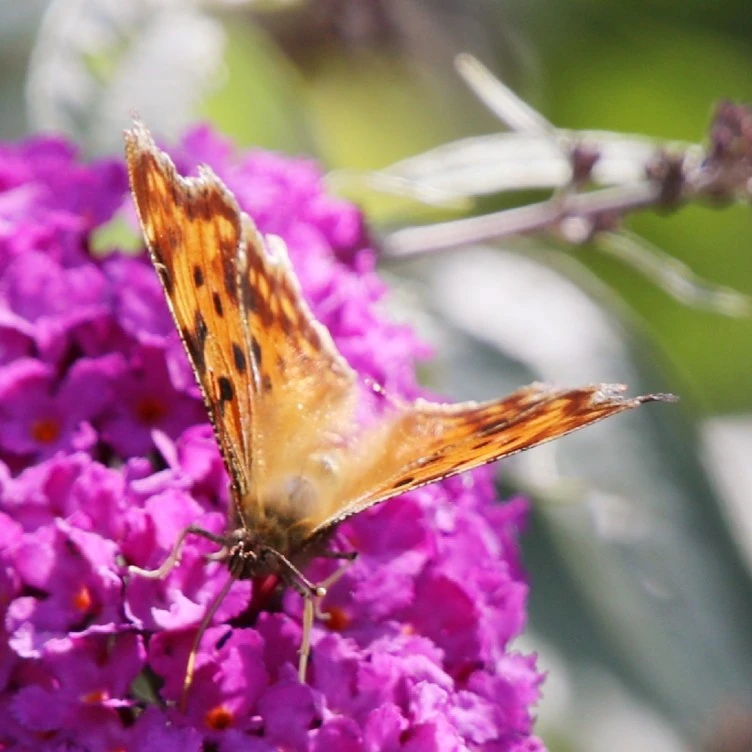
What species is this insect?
Polygonia c-album
